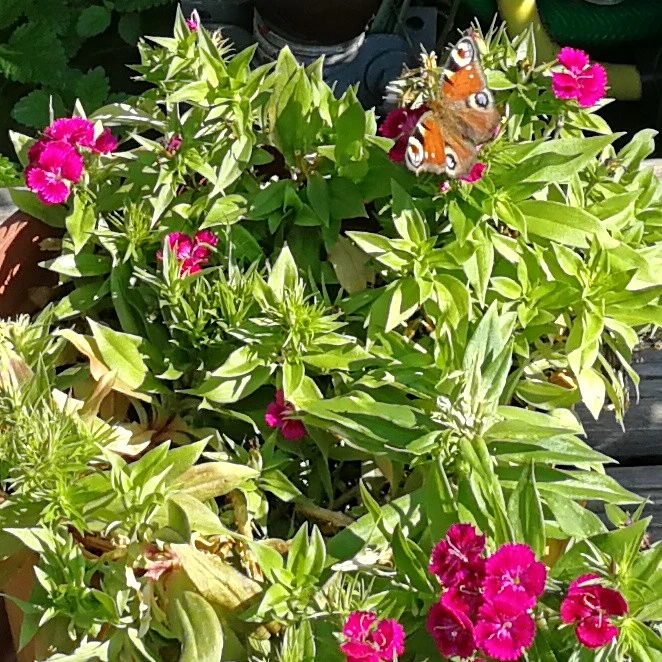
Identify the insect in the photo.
Aglais io
